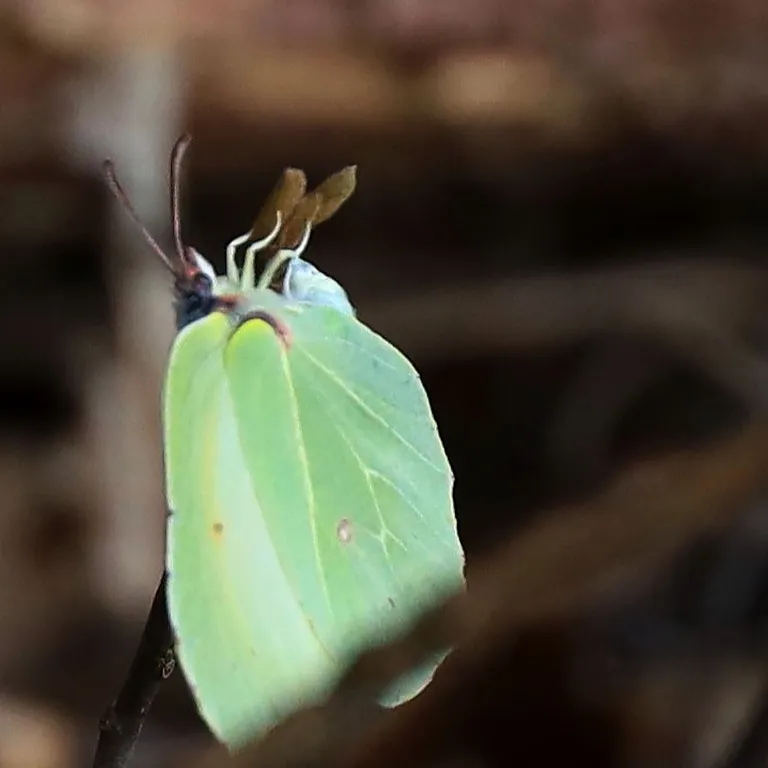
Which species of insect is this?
Gonepteryx rhamni
